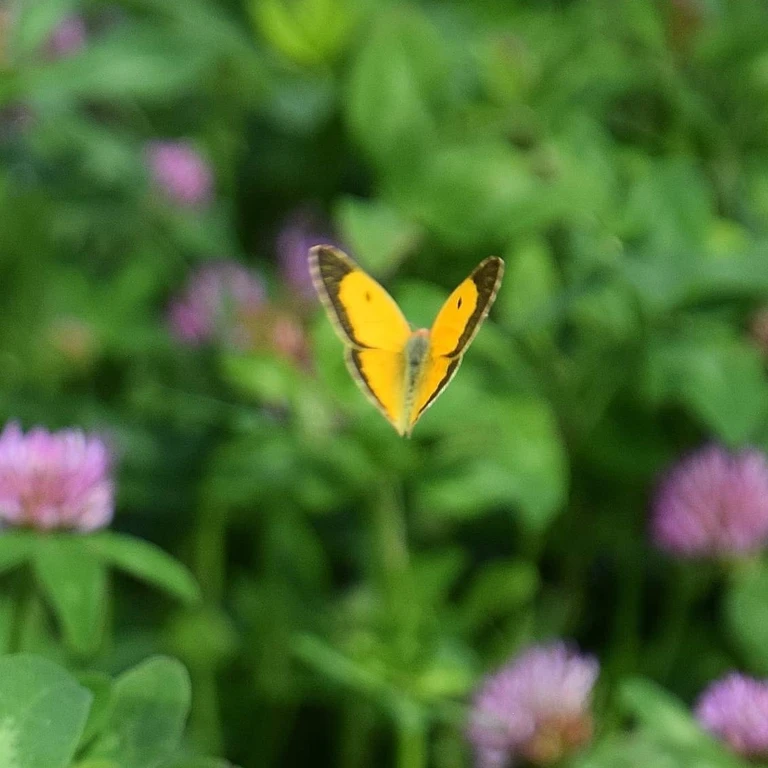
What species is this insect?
Colias croceus
